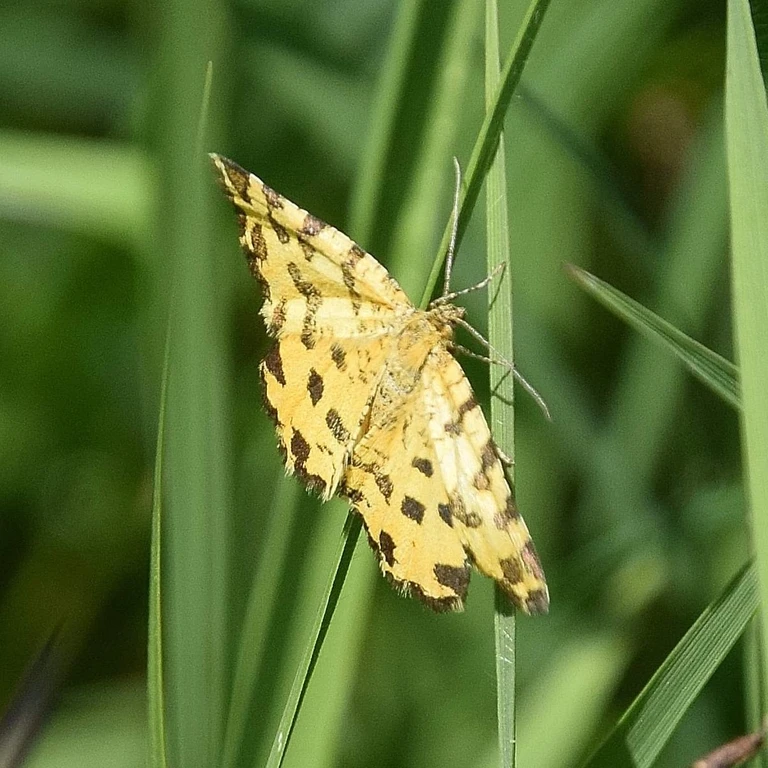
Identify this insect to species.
Pseudopanthera macularia
